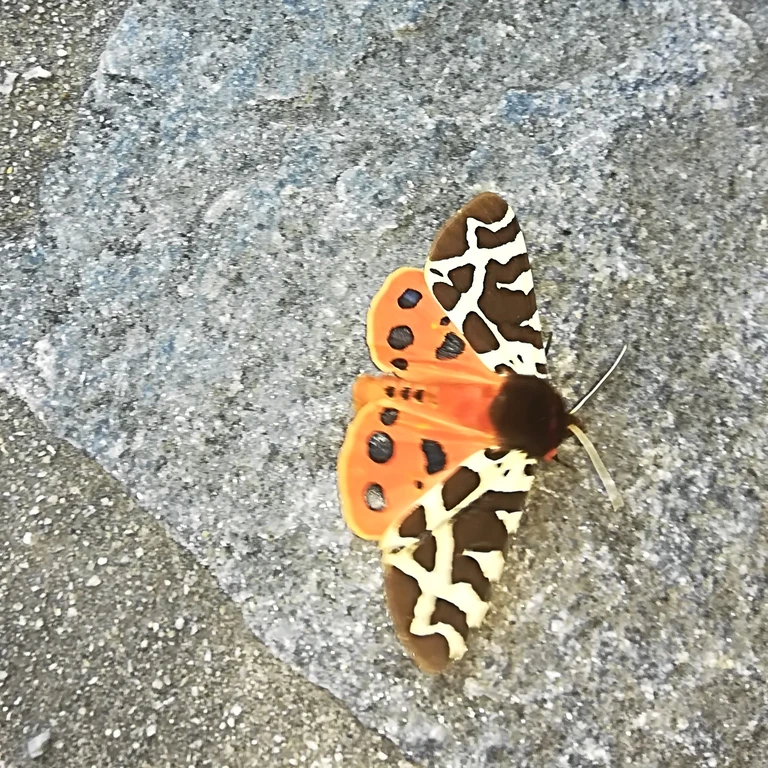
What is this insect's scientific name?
Arctia caja
